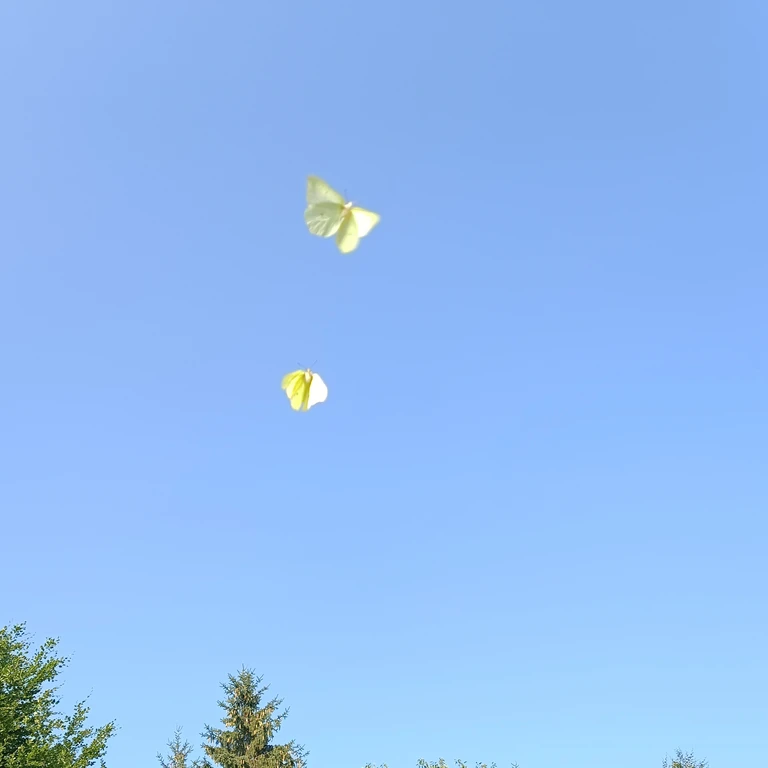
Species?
Gonepteryx rhamni
